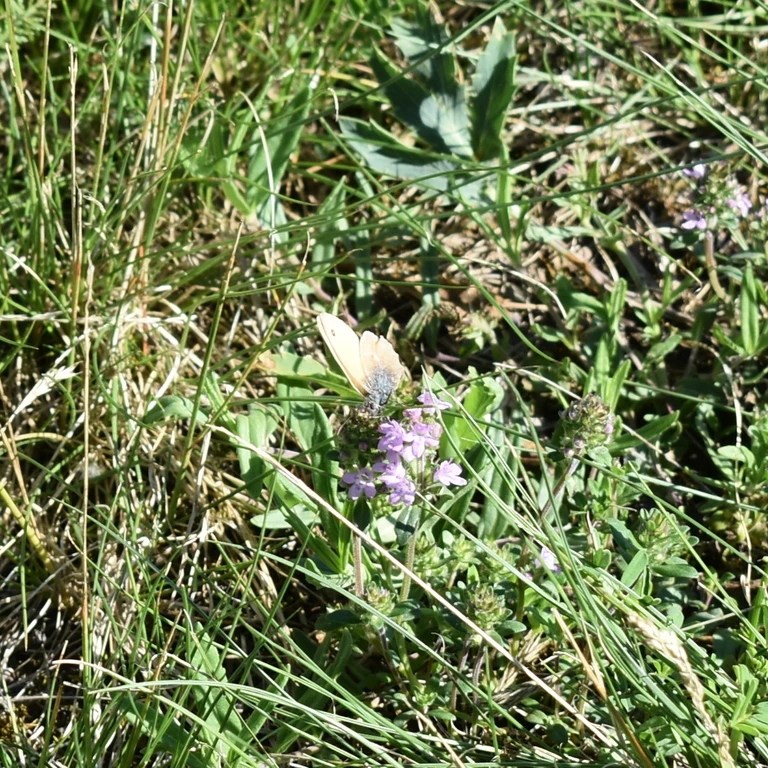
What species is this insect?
Coenonympha pamphilus
